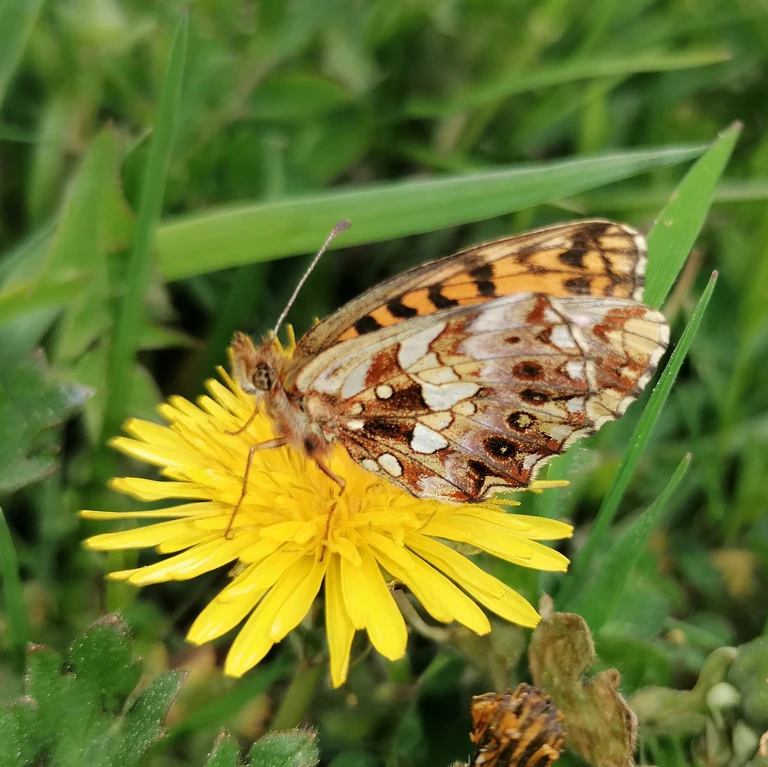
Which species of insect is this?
Boloria dia
